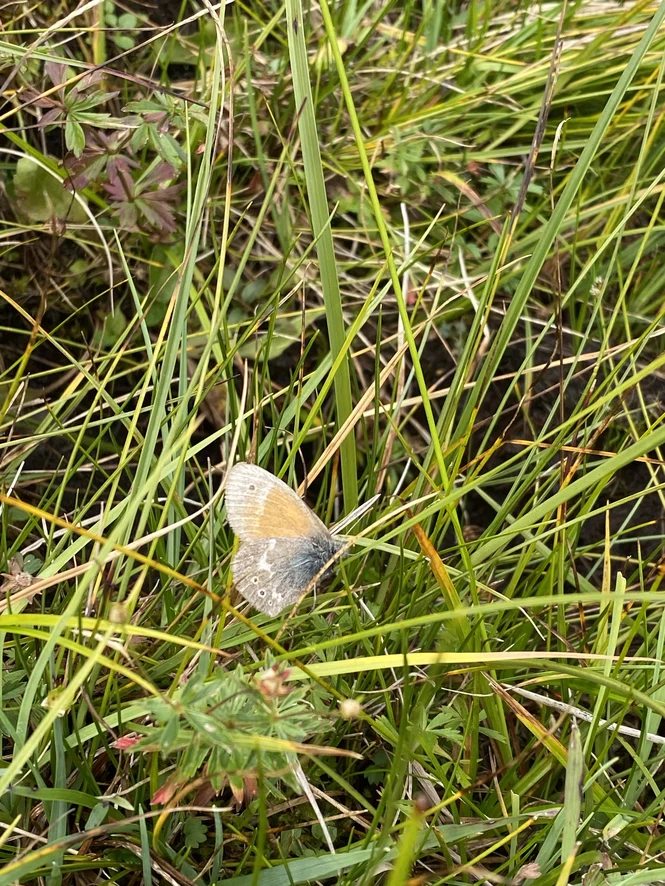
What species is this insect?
Coenonympha tullia
